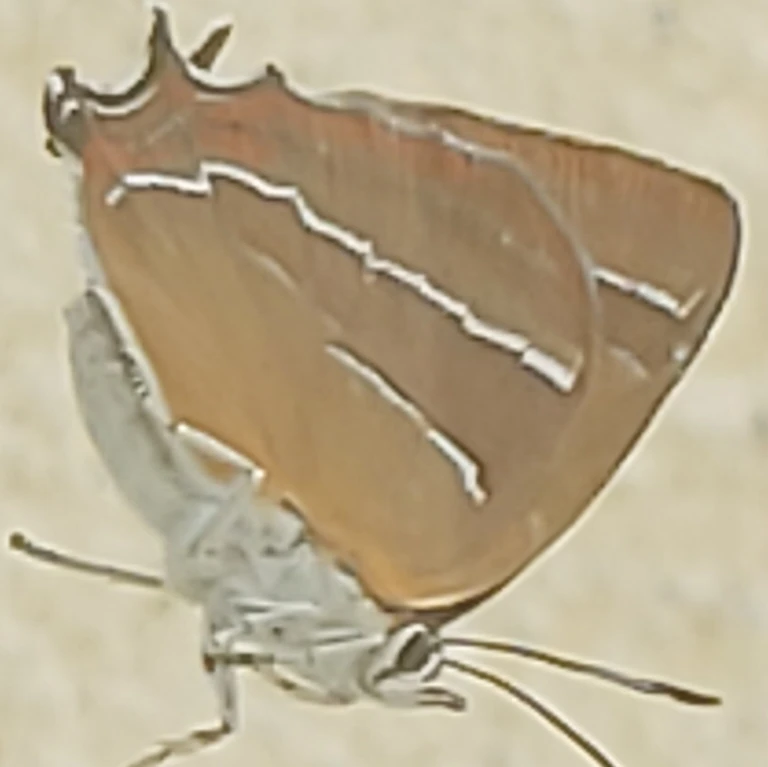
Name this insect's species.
Thecla betulae
